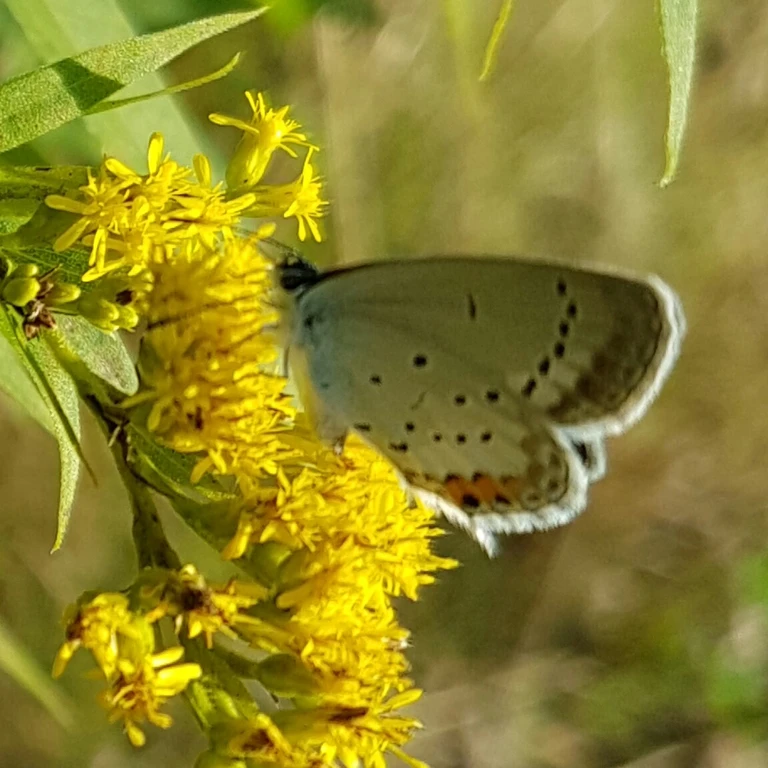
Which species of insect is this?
Cupido argiades (also Elkalyce argiades)
